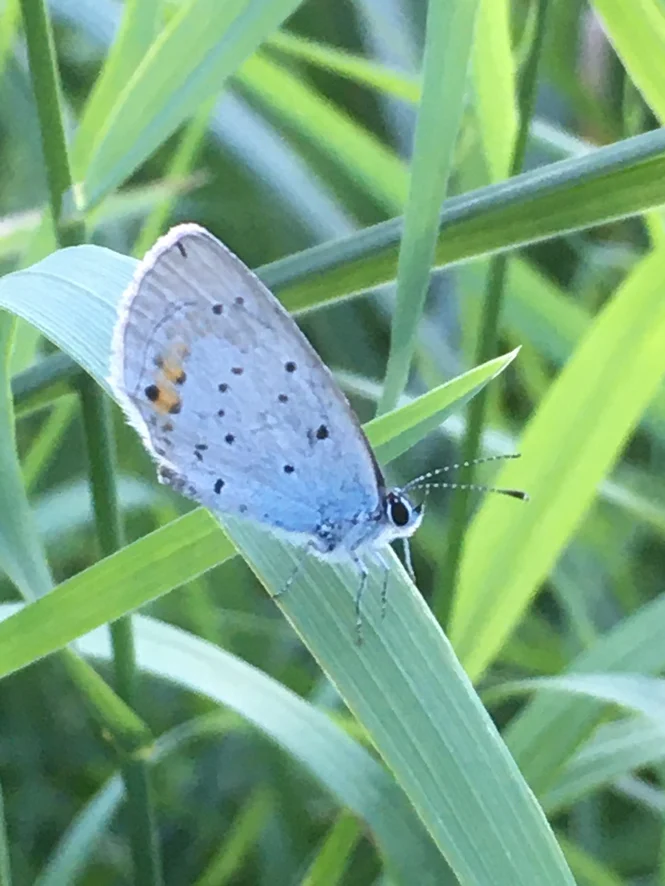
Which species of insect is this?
Cupido argiades (also Elkalyce argiades)
